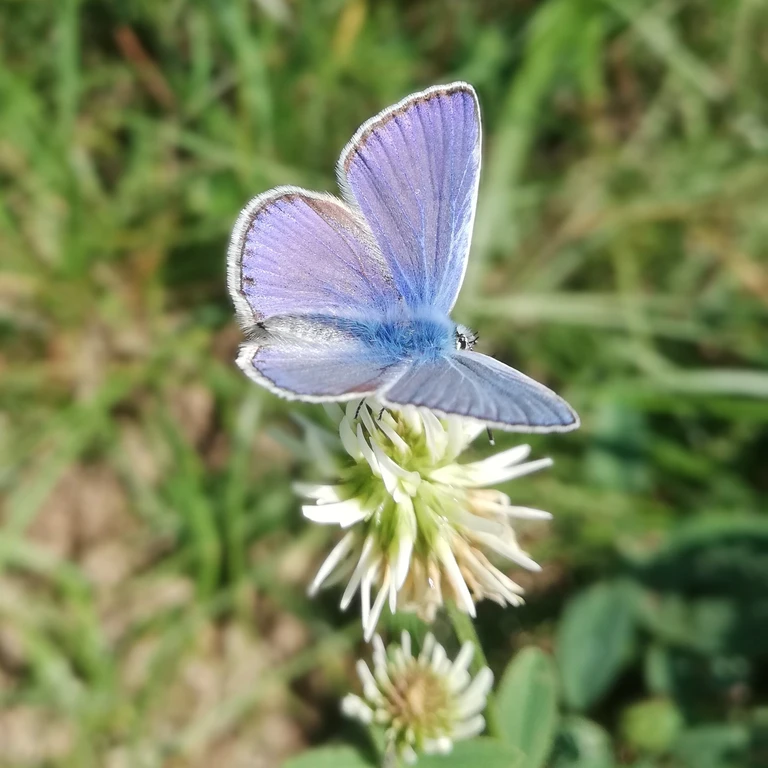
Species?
Polyommatus icarus
